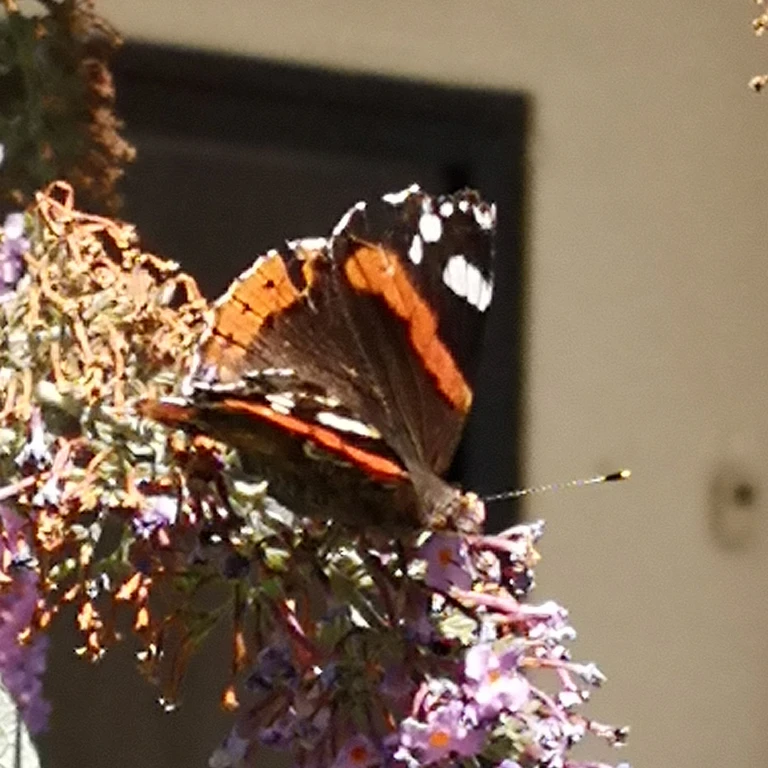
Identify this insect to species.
Vanessa atalanta
